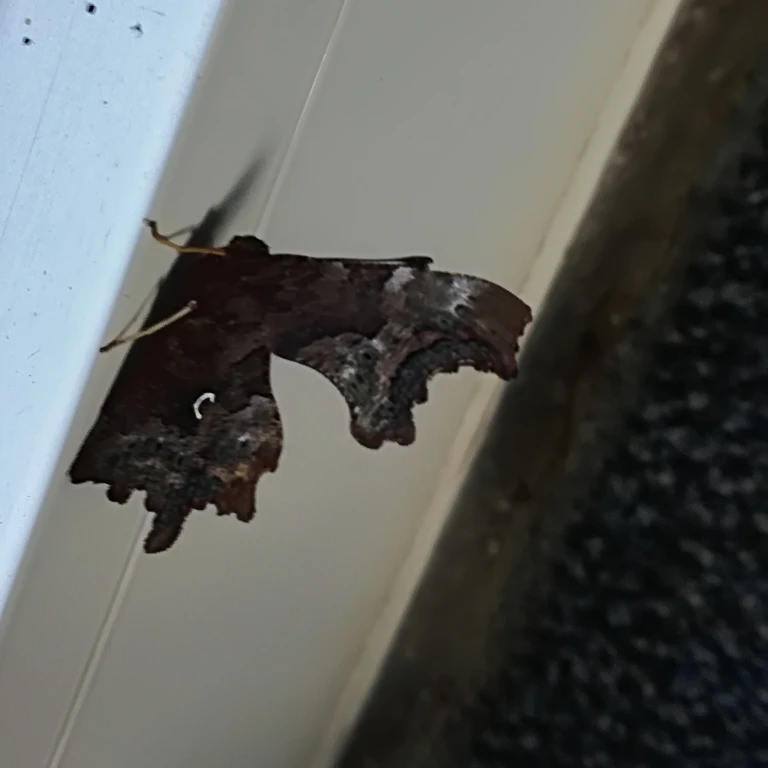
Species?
Polygonia c-album
